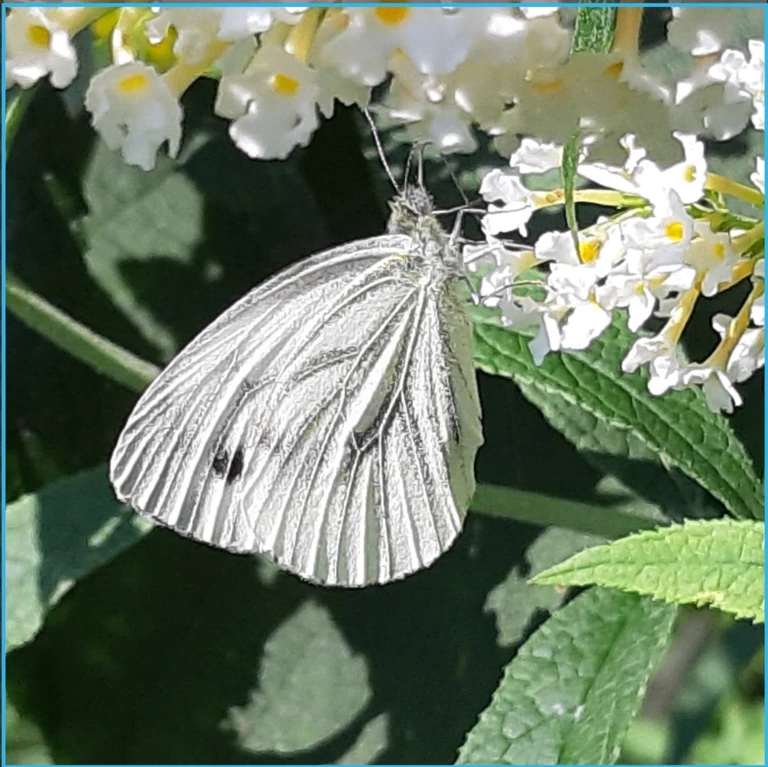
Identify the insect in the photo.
Pieris napi
